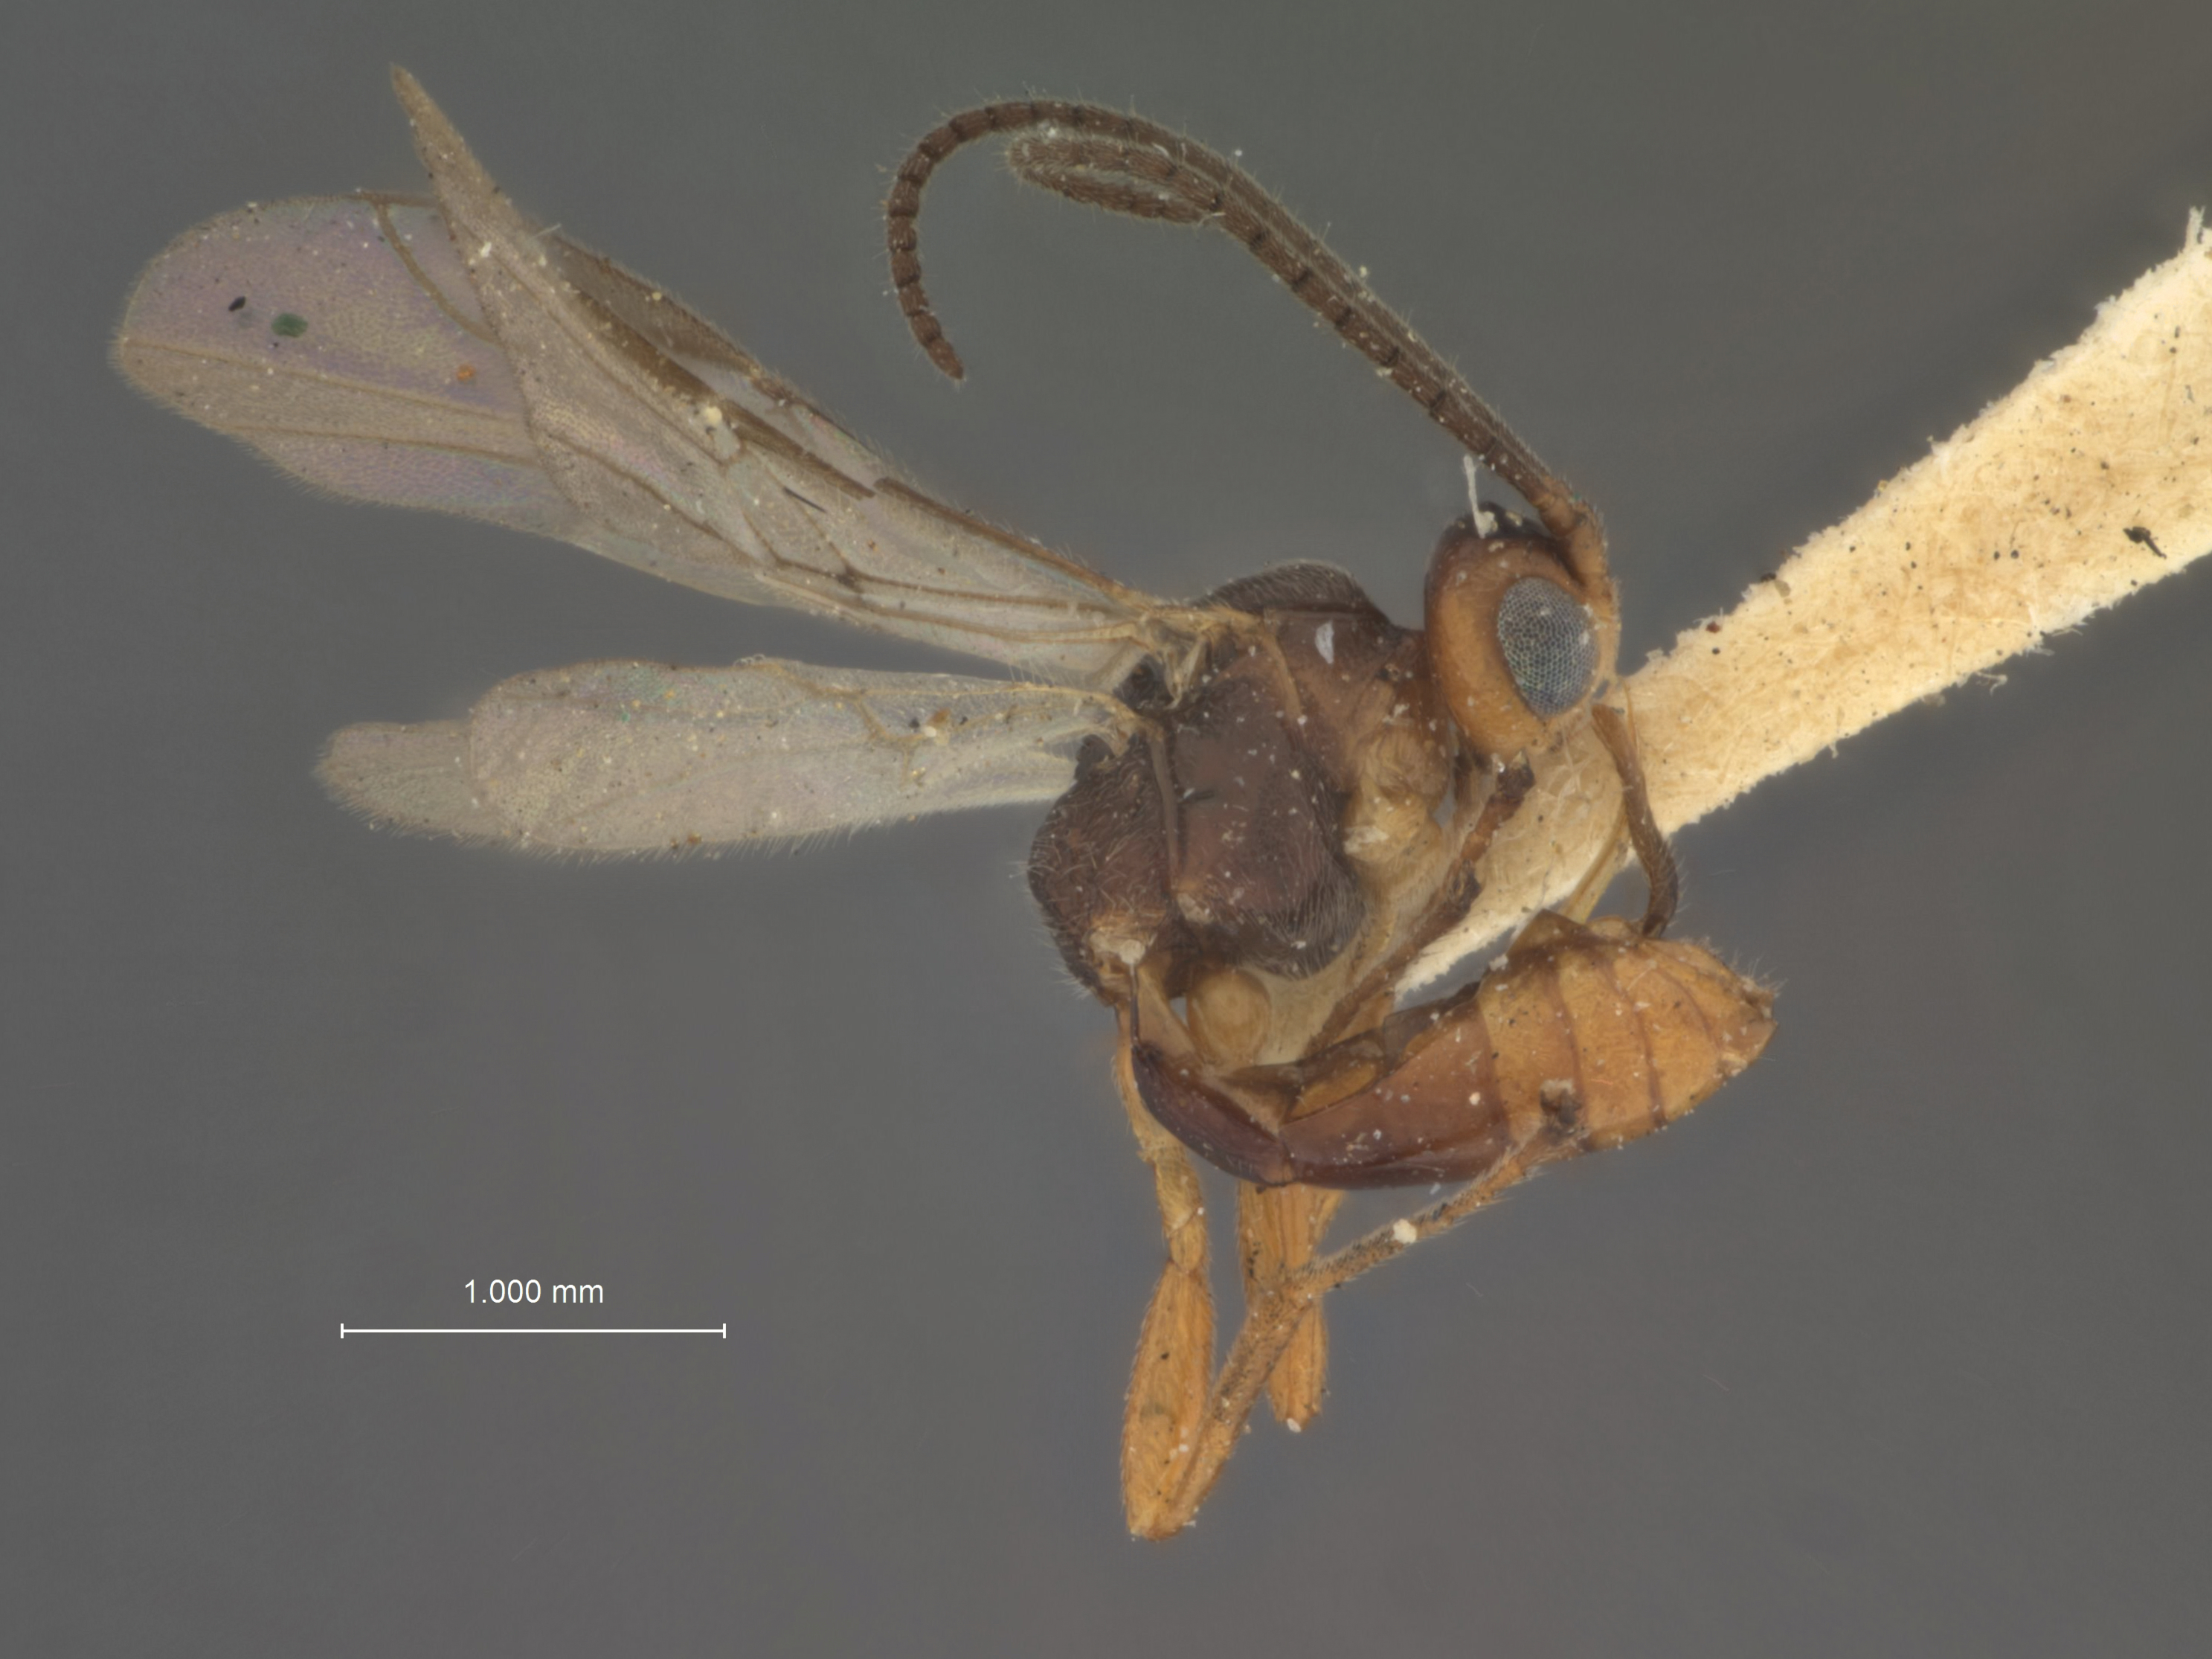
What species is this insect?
Dinocampus pyri
